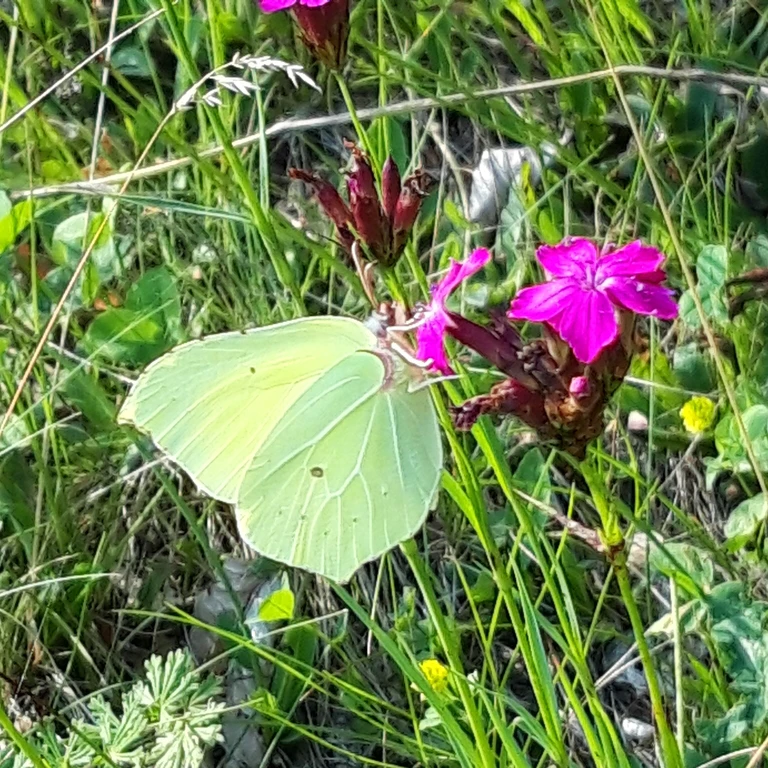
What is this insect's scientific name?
Gonepteryx rhamni
